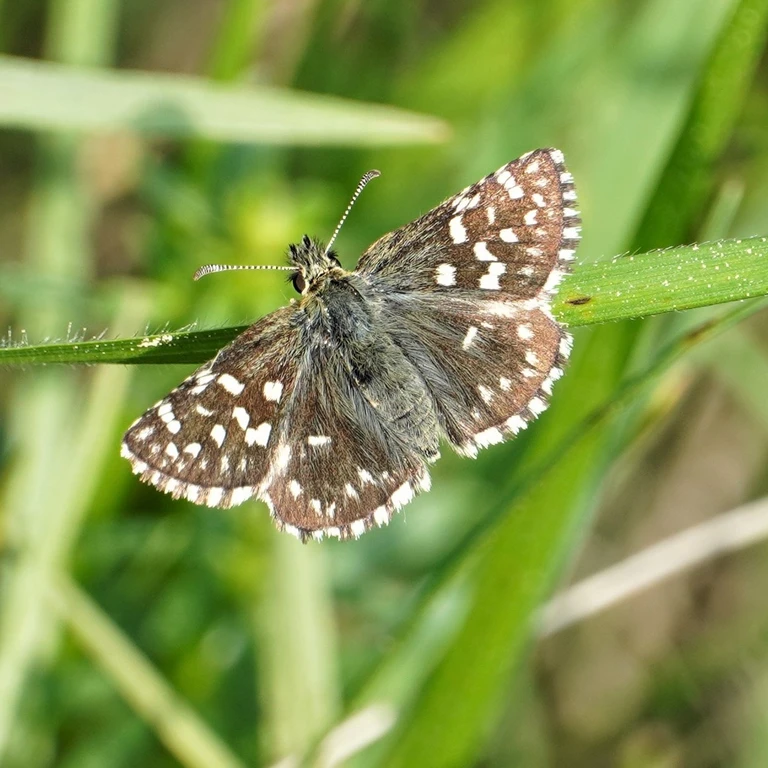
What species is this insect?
Pyrgus malvae
